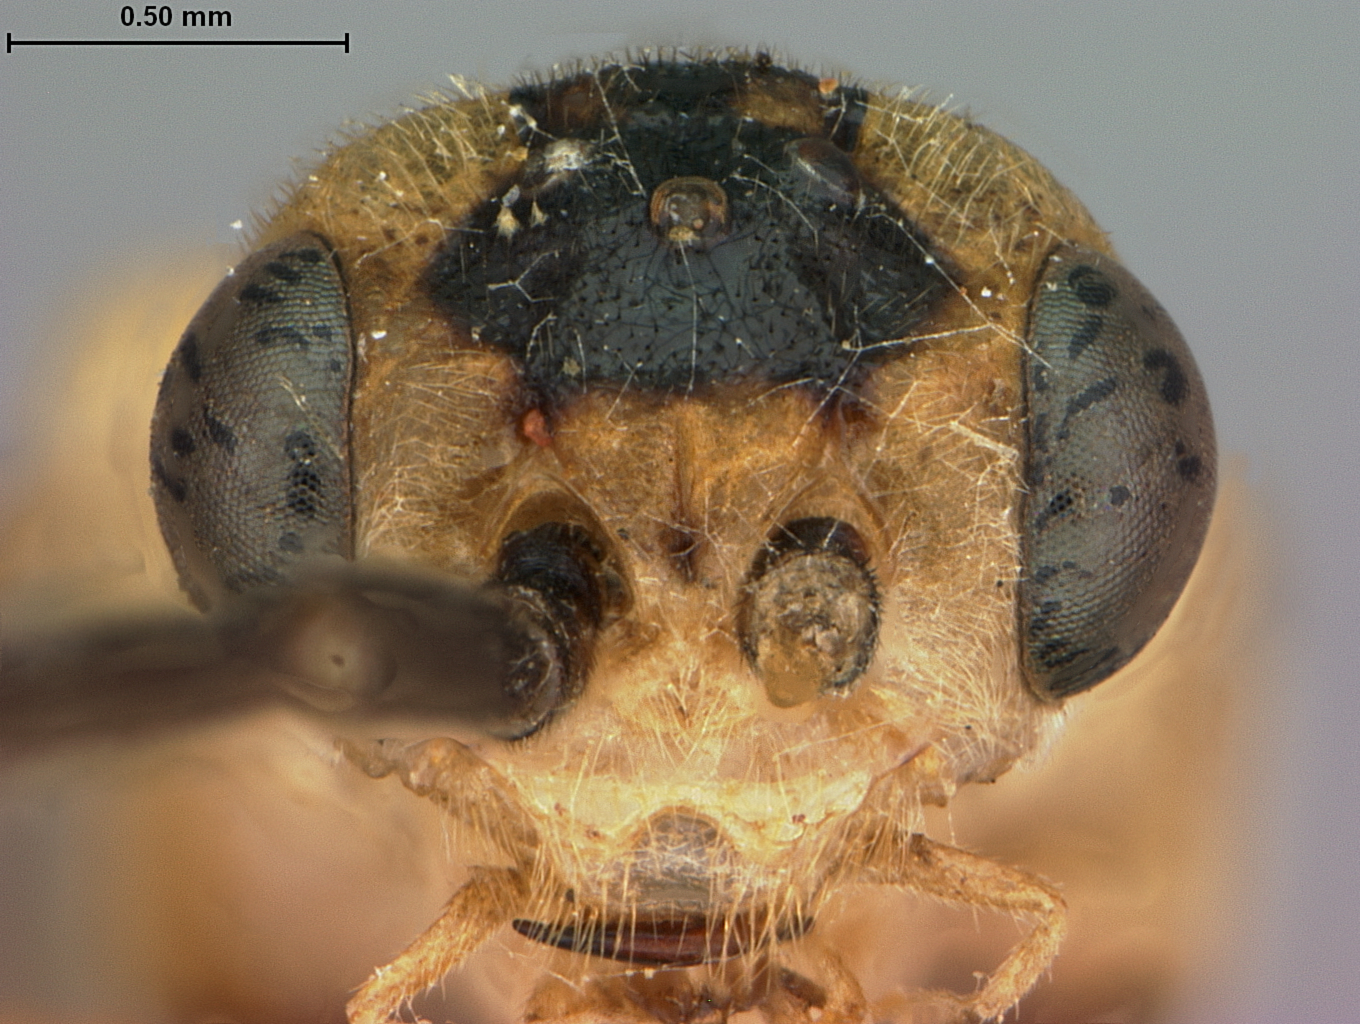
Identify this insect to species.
Pteronidea winnanae
